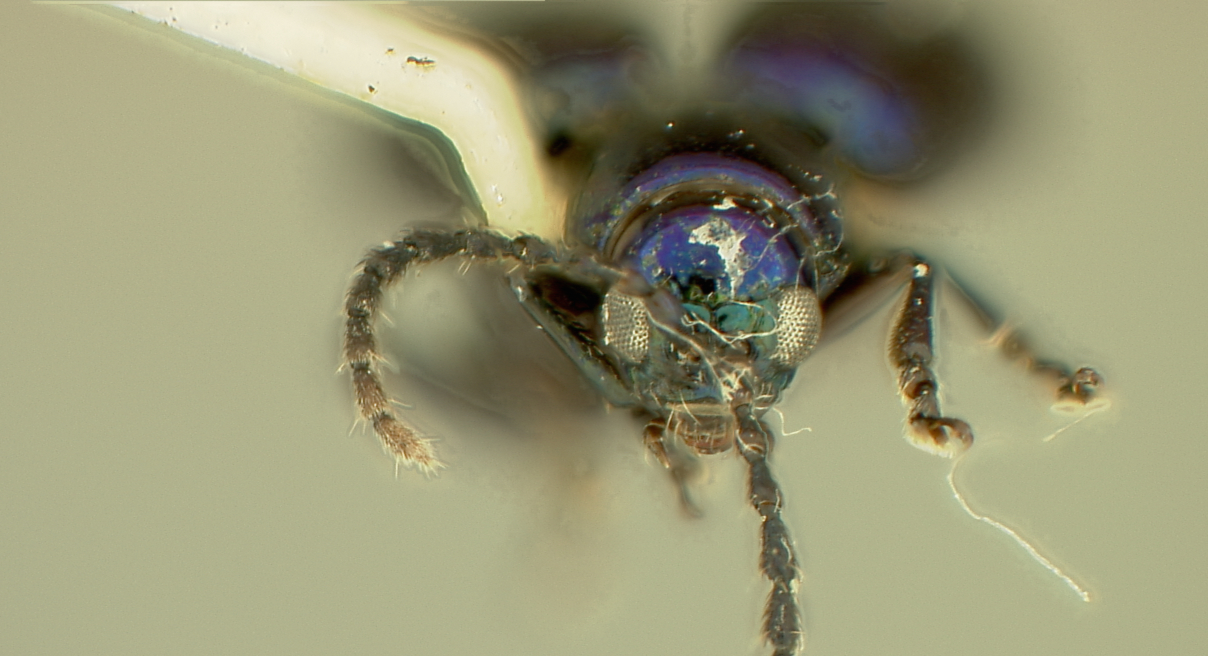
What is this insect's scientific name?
Aphthona lamprocyanea
